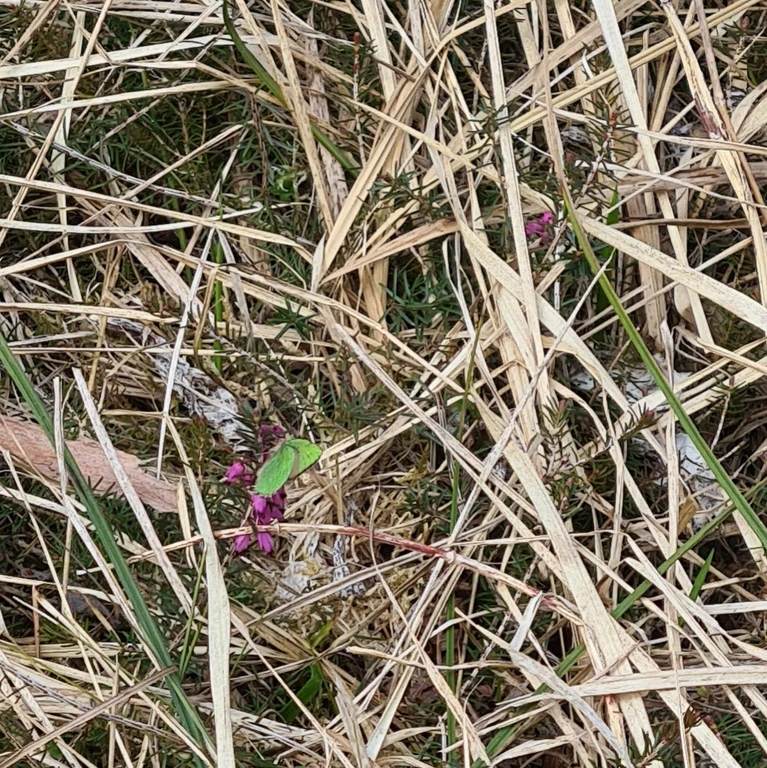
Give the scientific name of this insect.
Callophrys rubi
